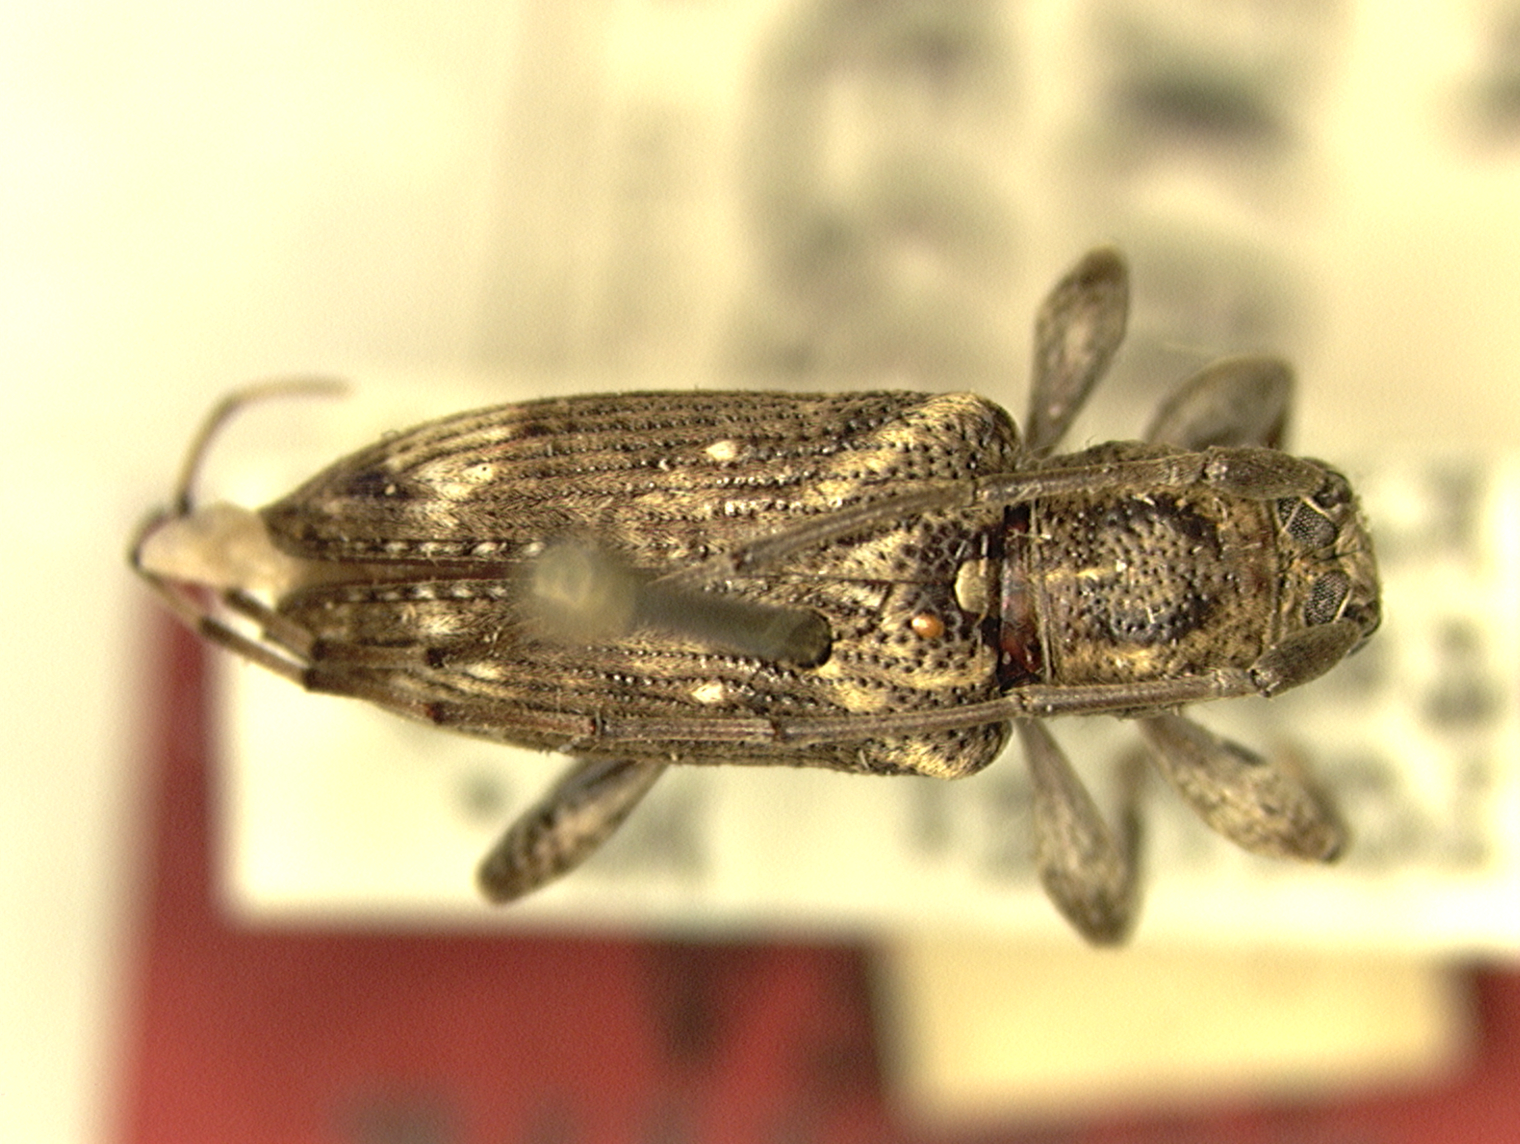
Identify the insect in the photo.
Sybra convexa
